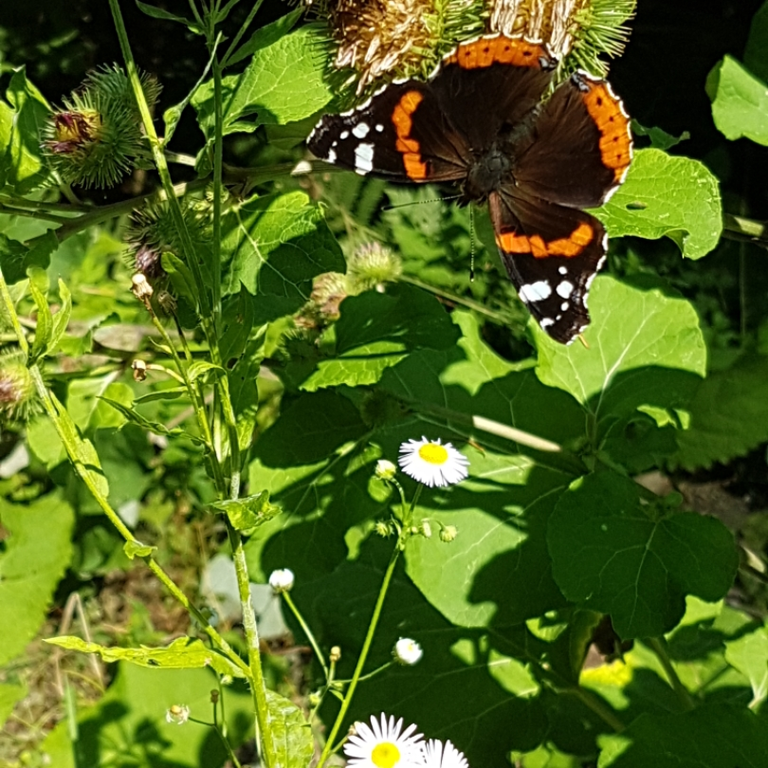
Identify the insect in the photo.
Vanessa atalanta
